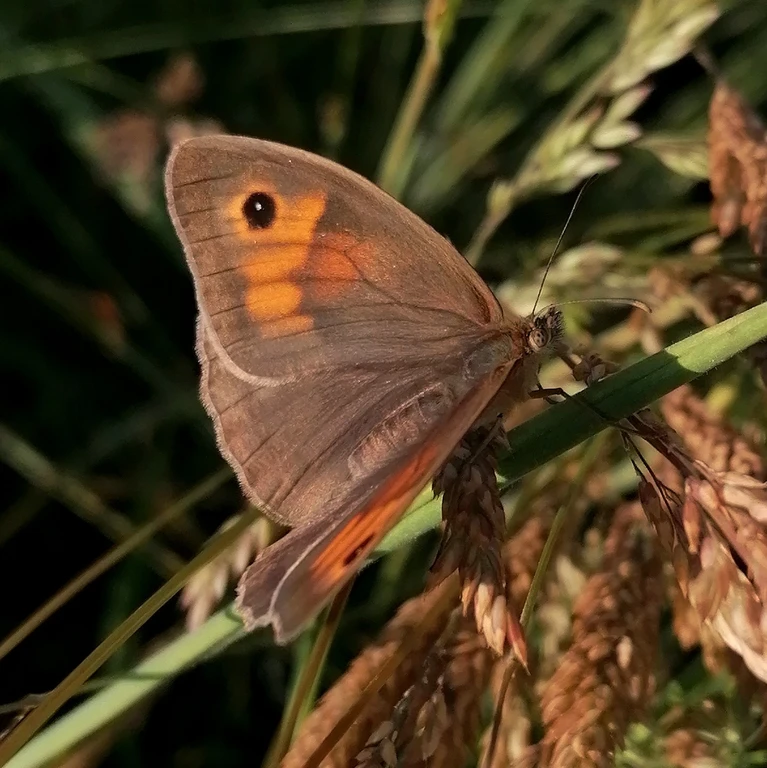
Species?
Maniola jurtina
